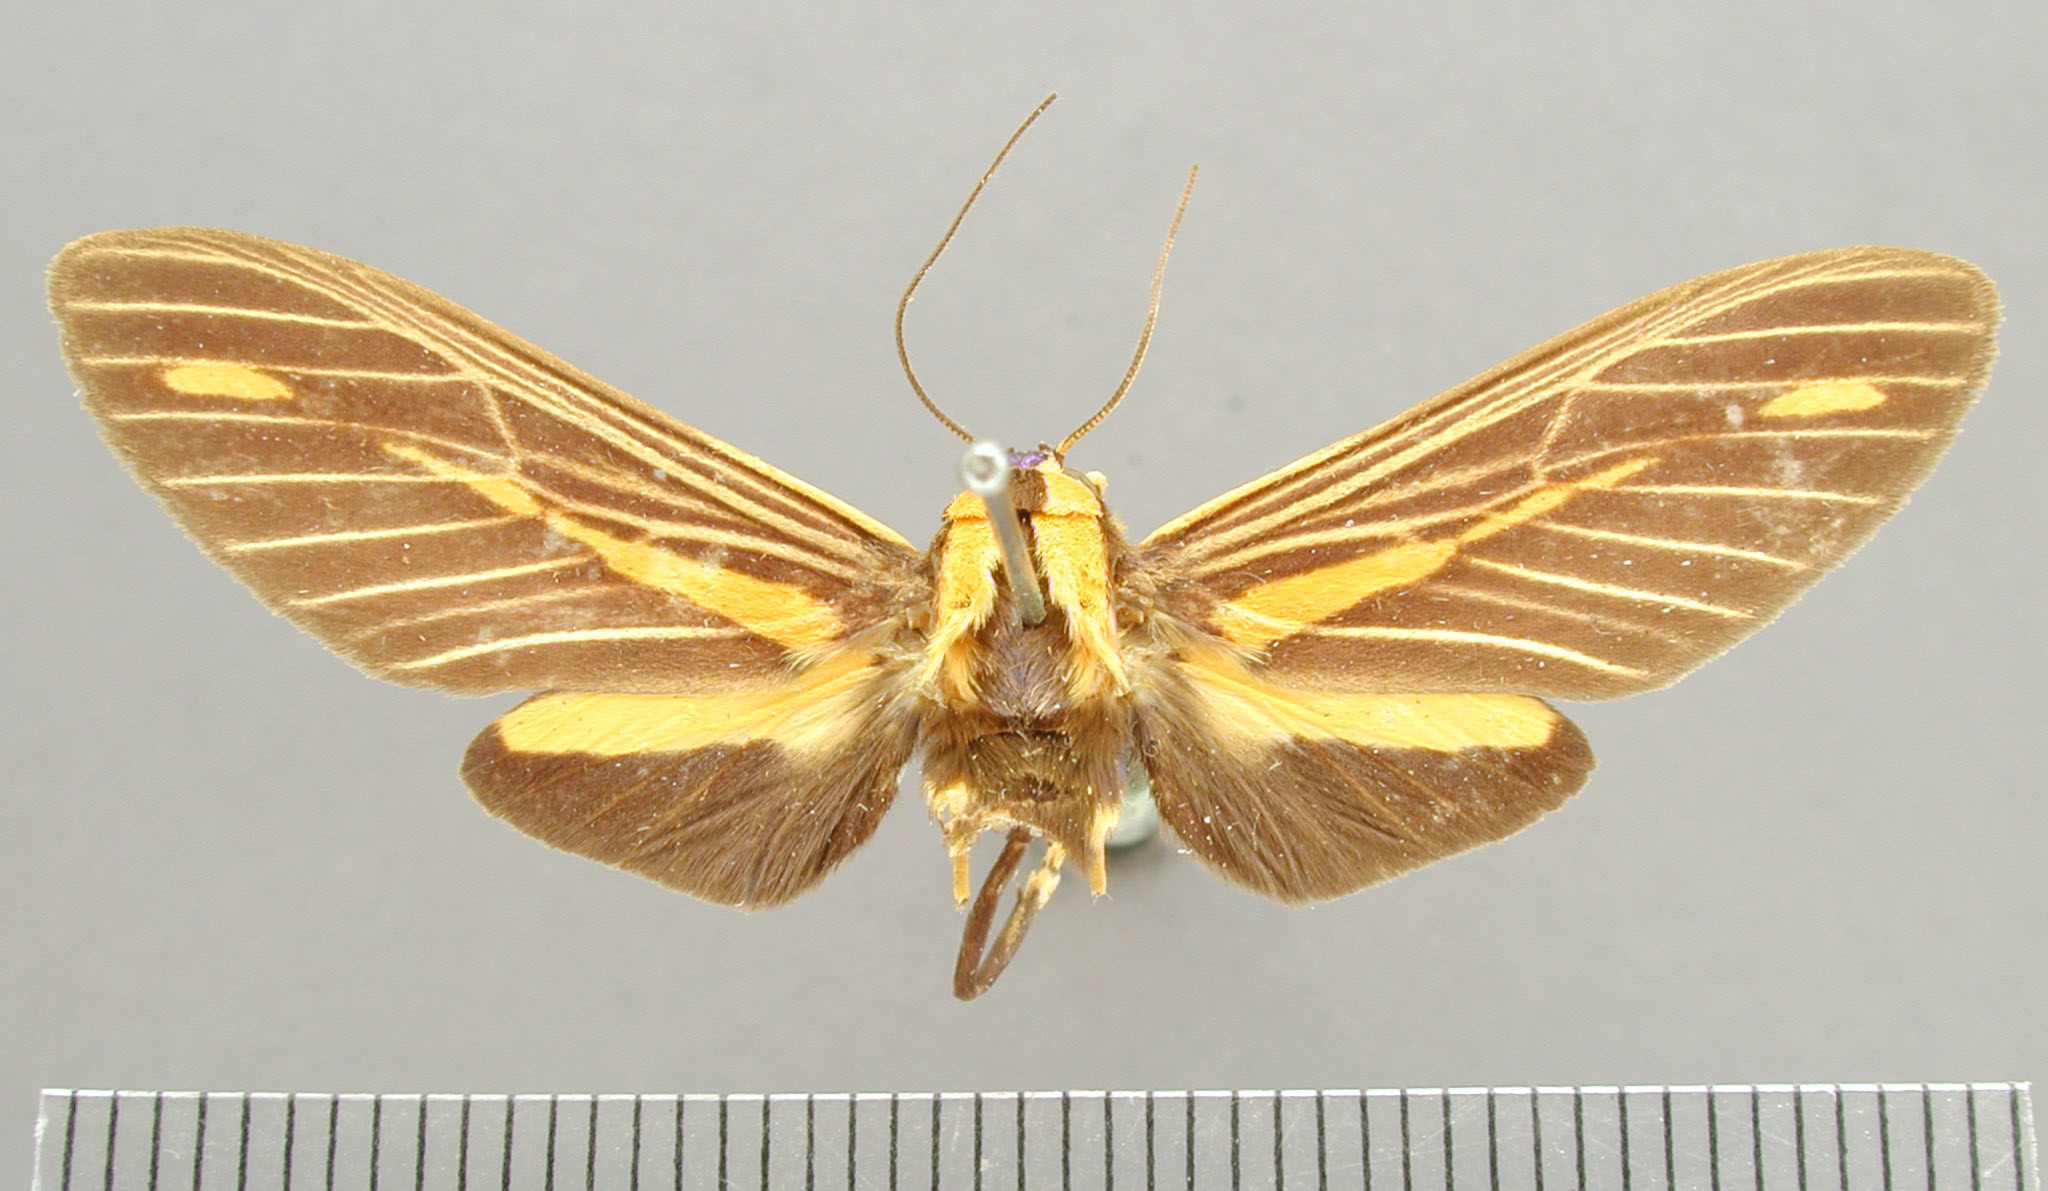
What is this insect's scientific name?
Automolis guapisa
